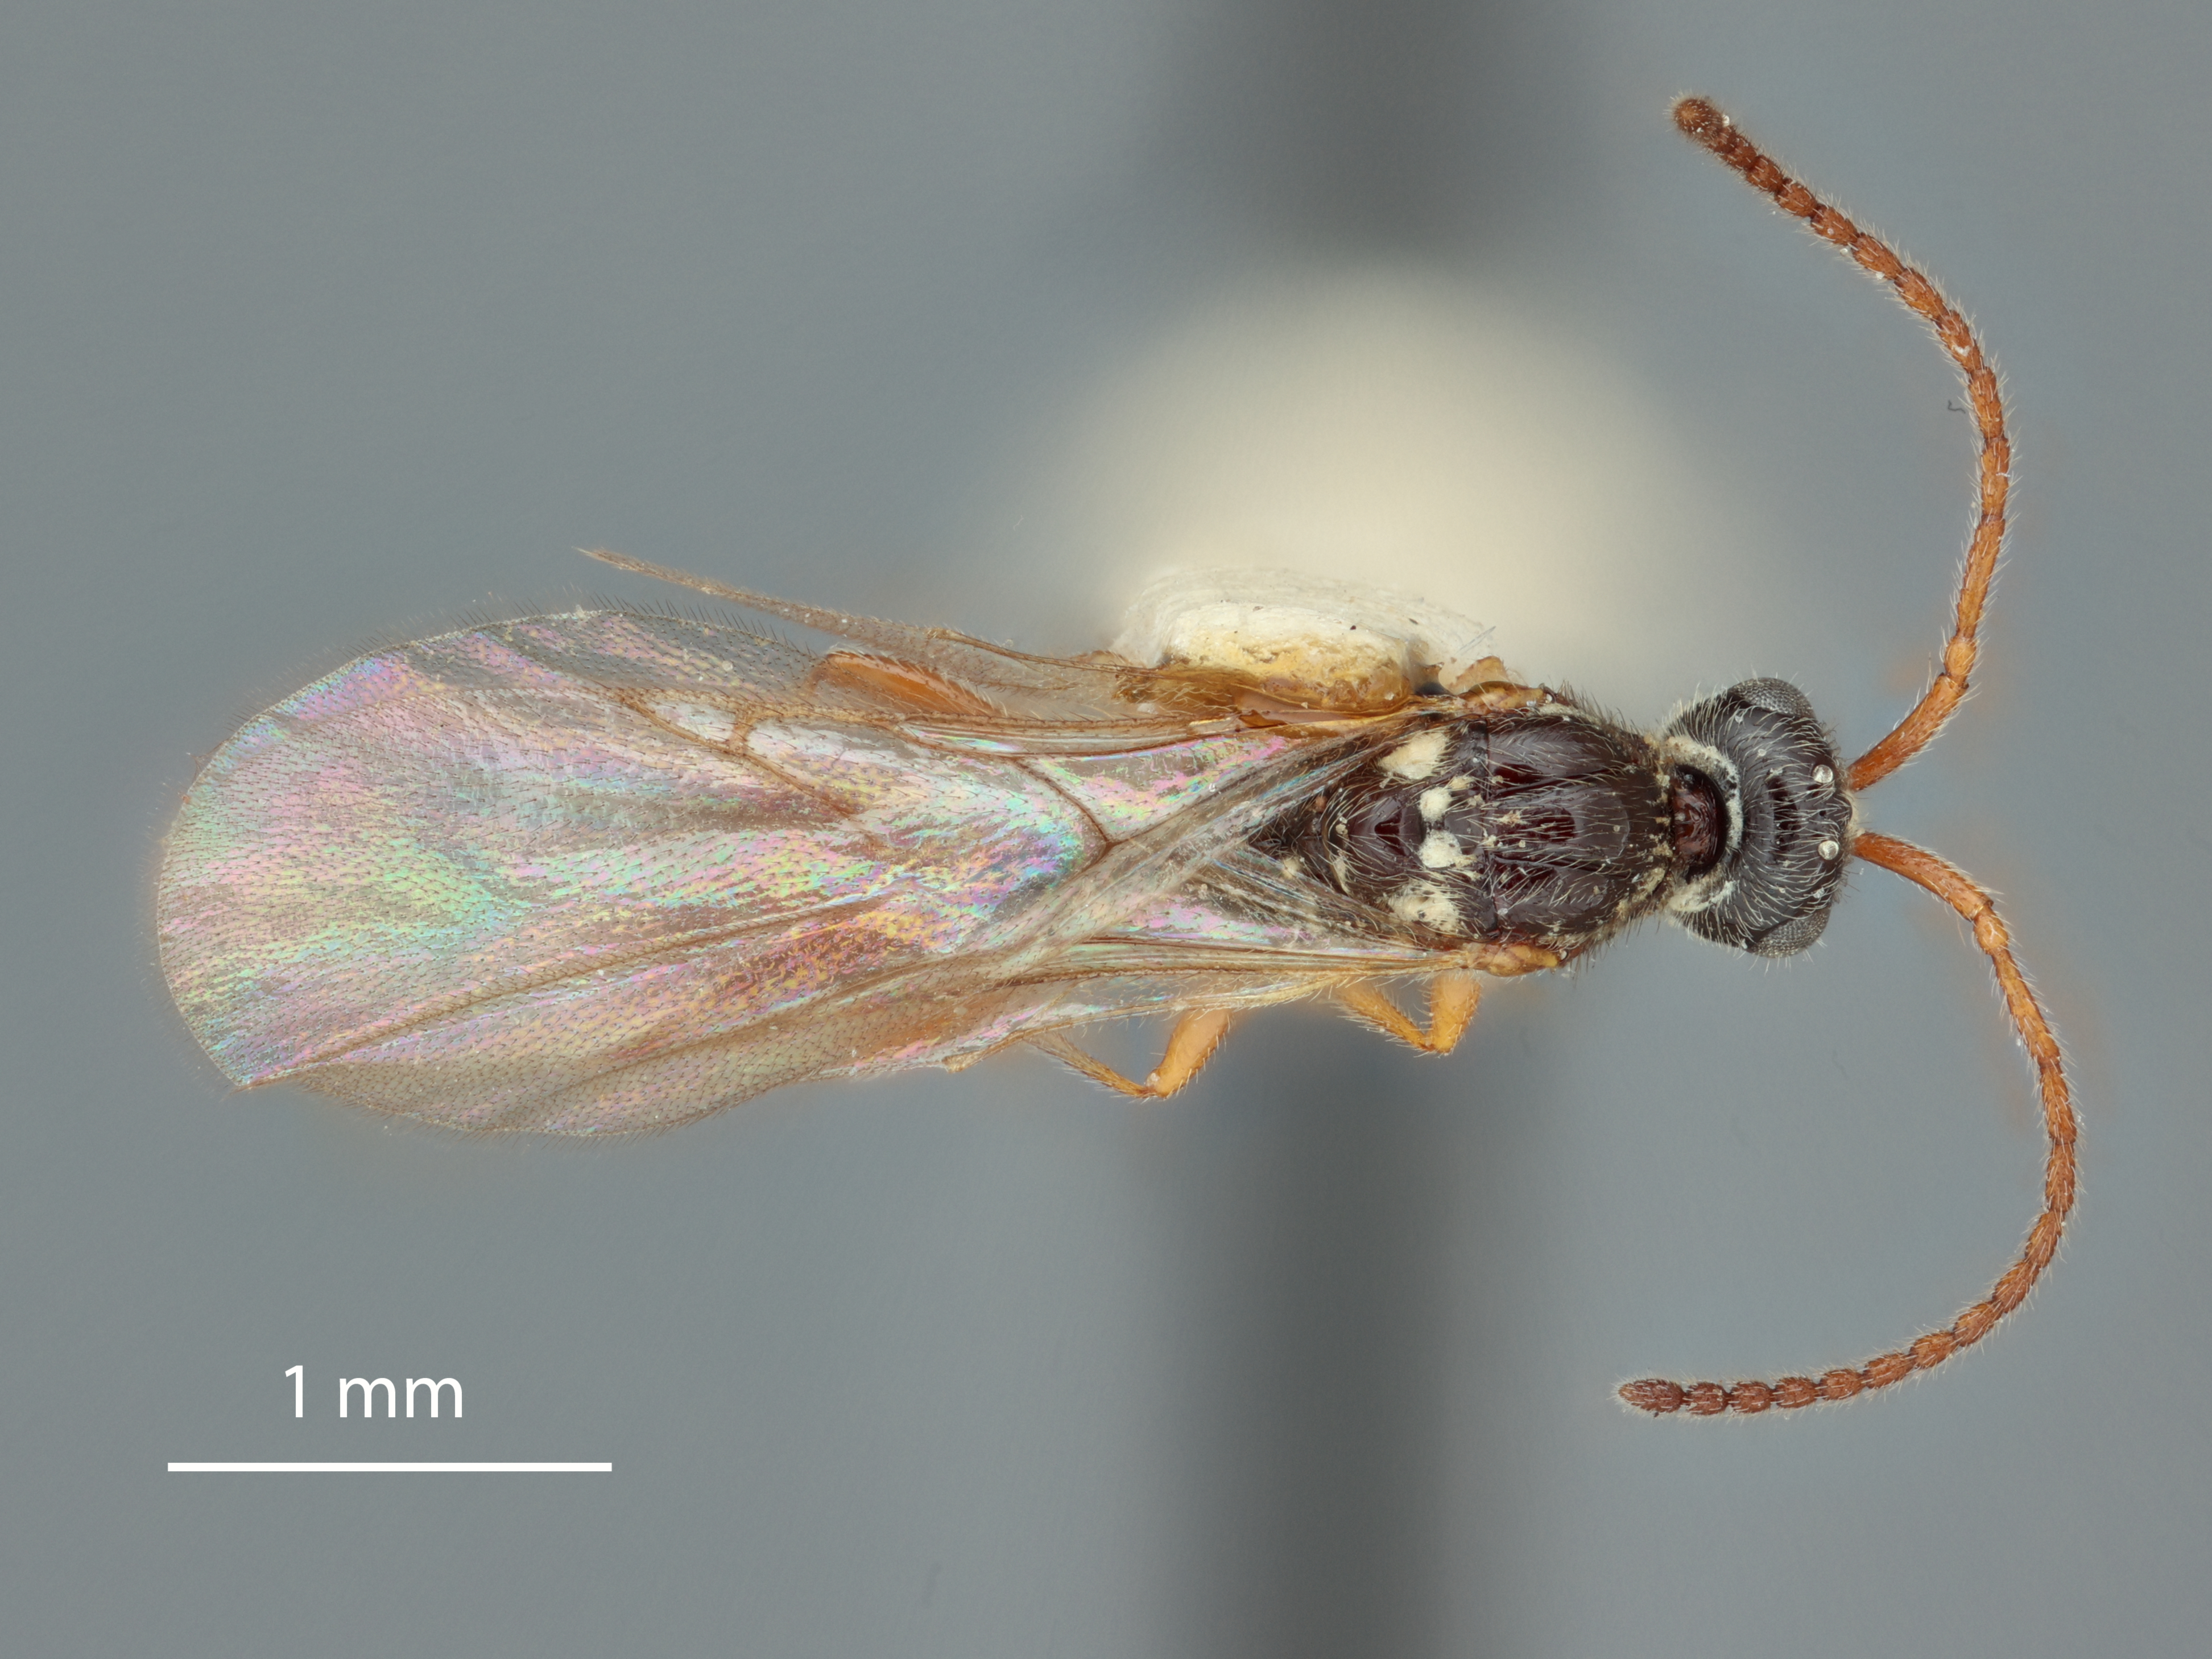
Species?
Miota conformis
